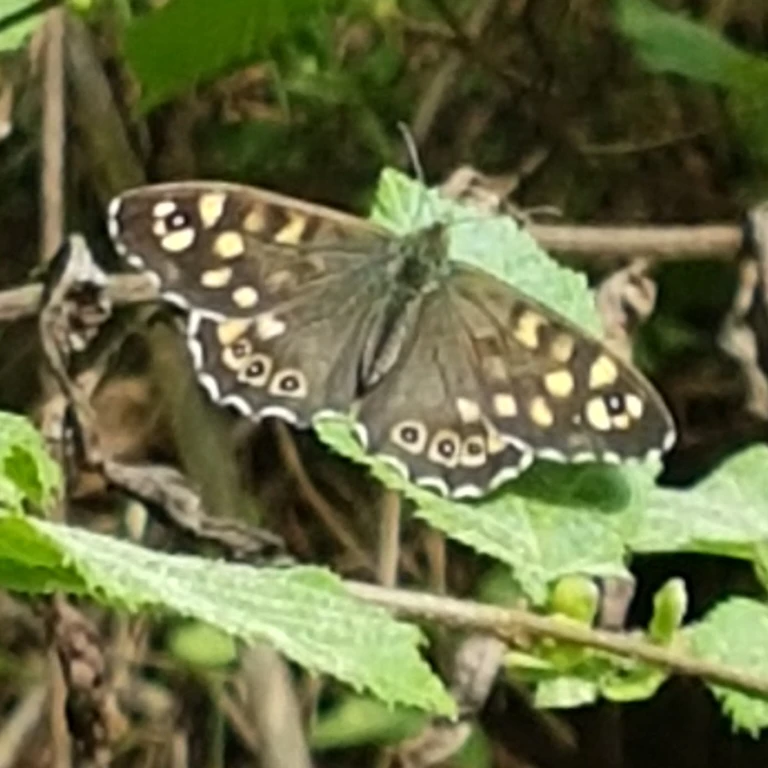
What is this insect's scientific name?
Pararge aegeria
